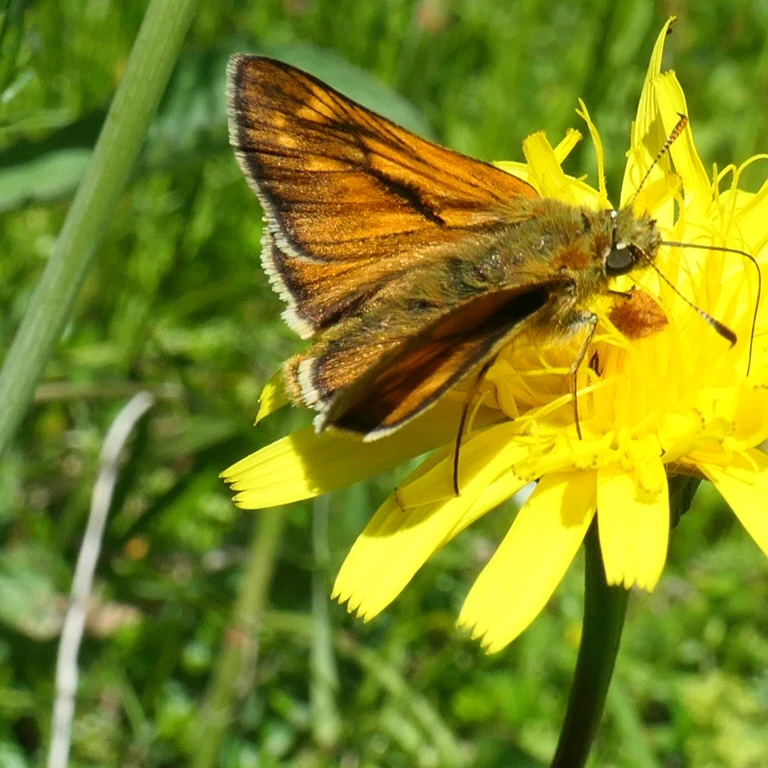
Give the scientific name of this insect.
Ochlodes sylvanus (also Ochlodes venata)
